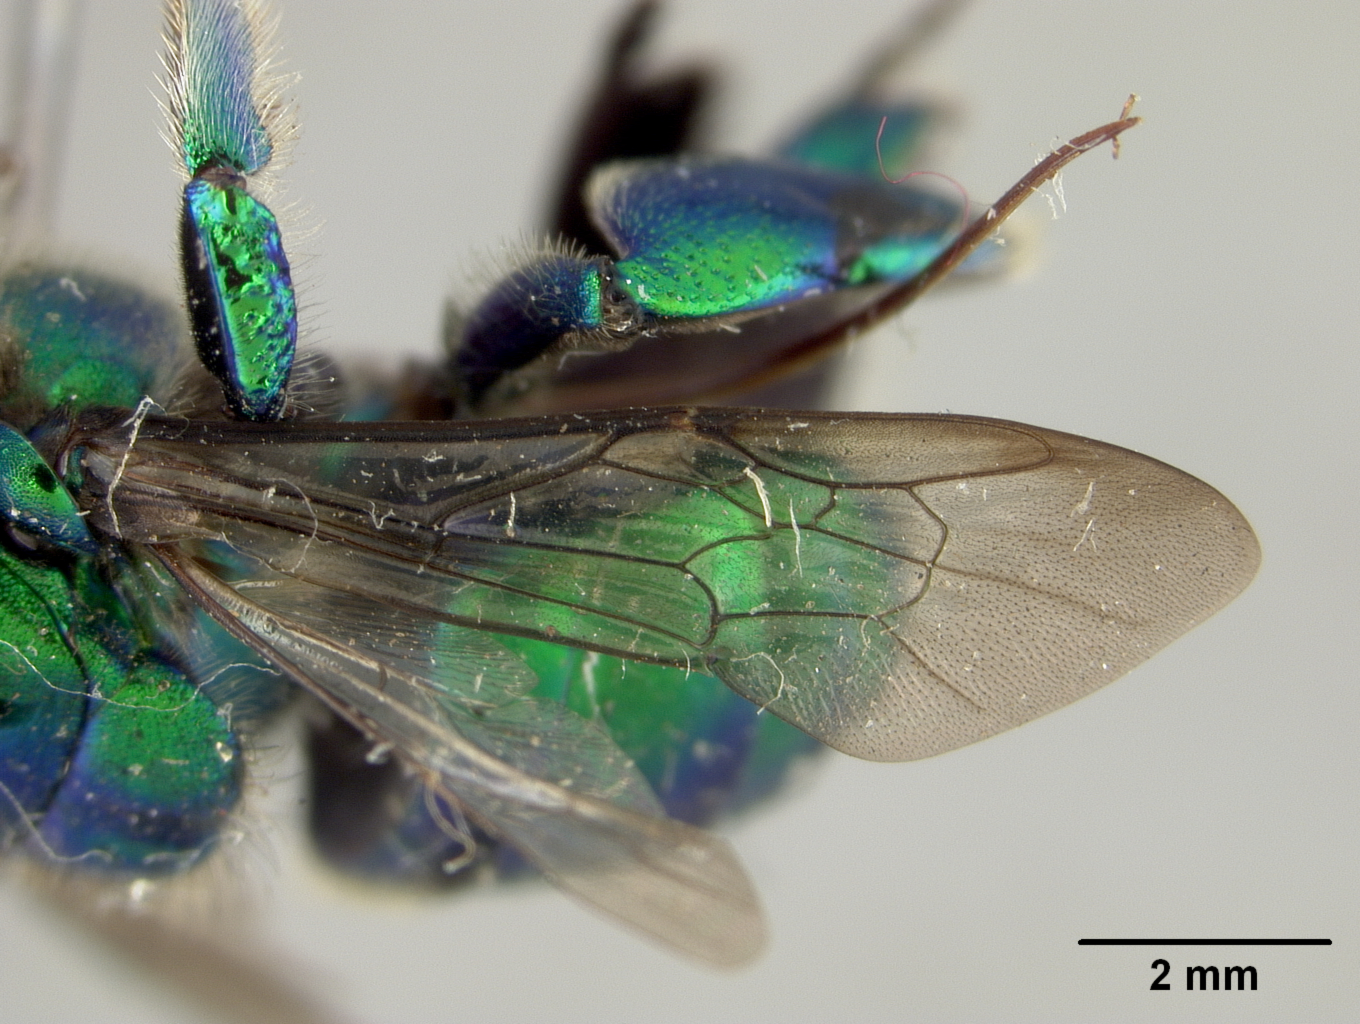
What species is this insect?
Euglossa allosticta
